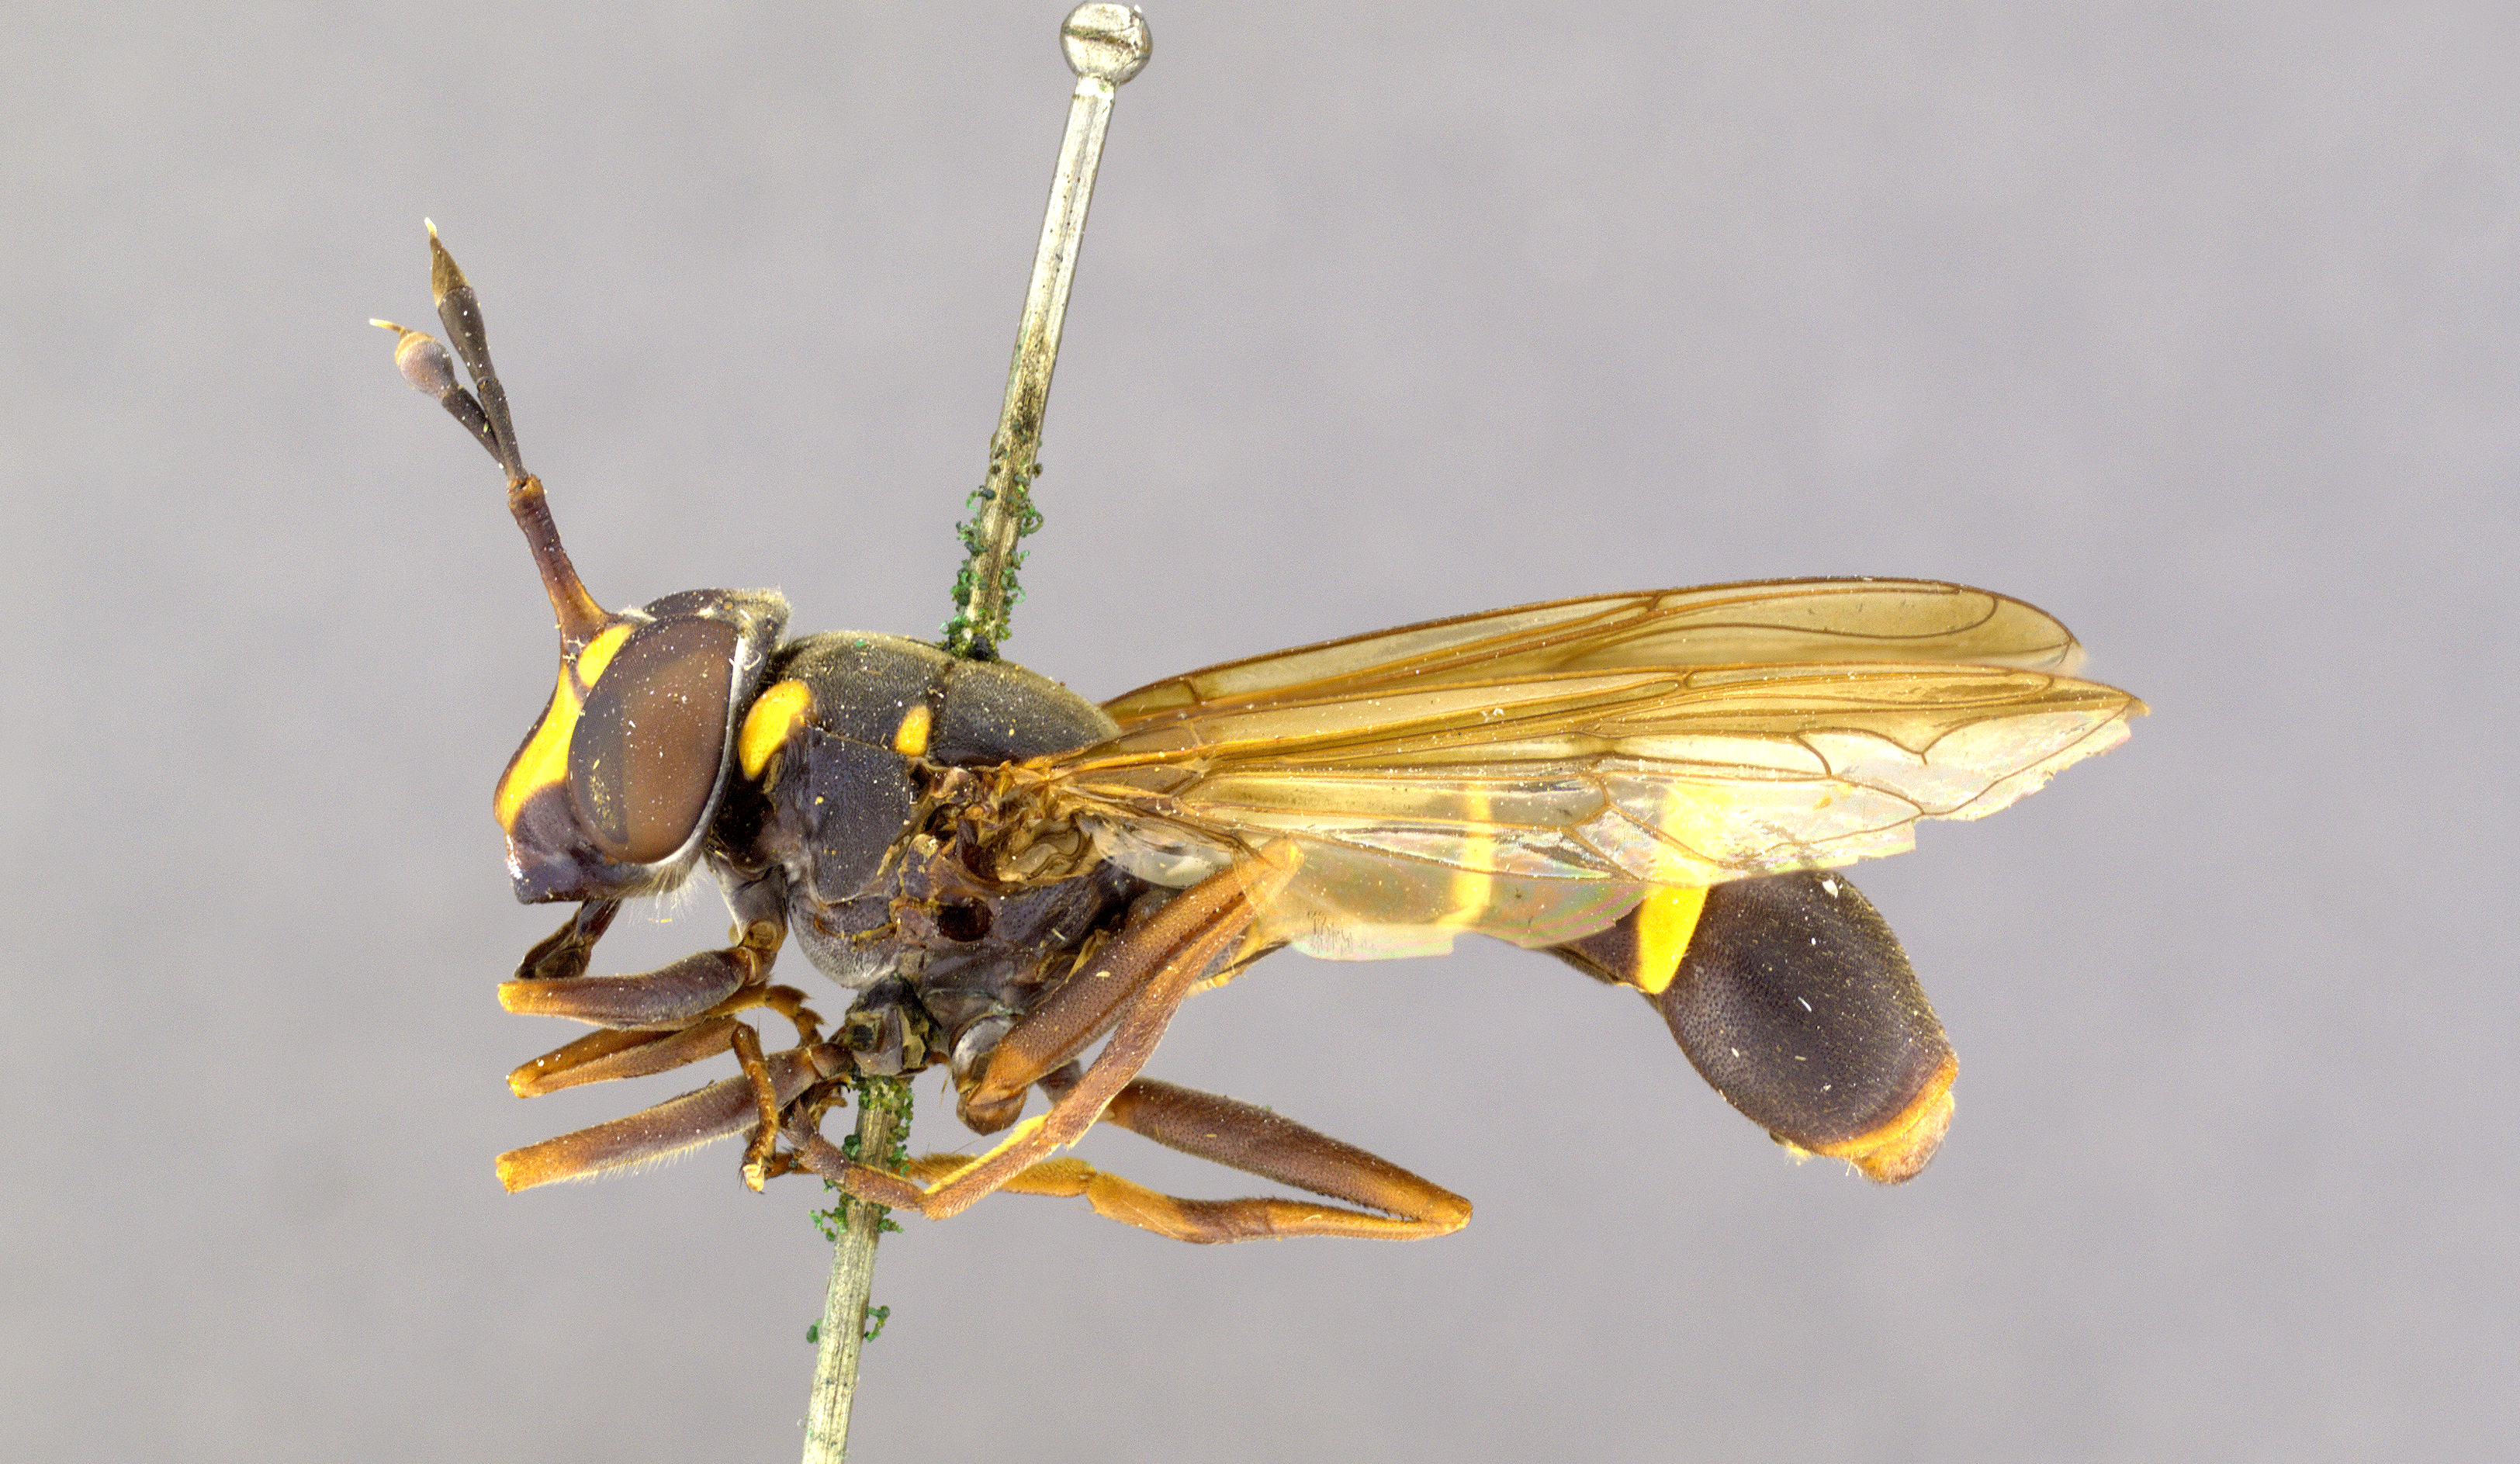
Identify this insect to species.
Sphiximorpha pleuralis
